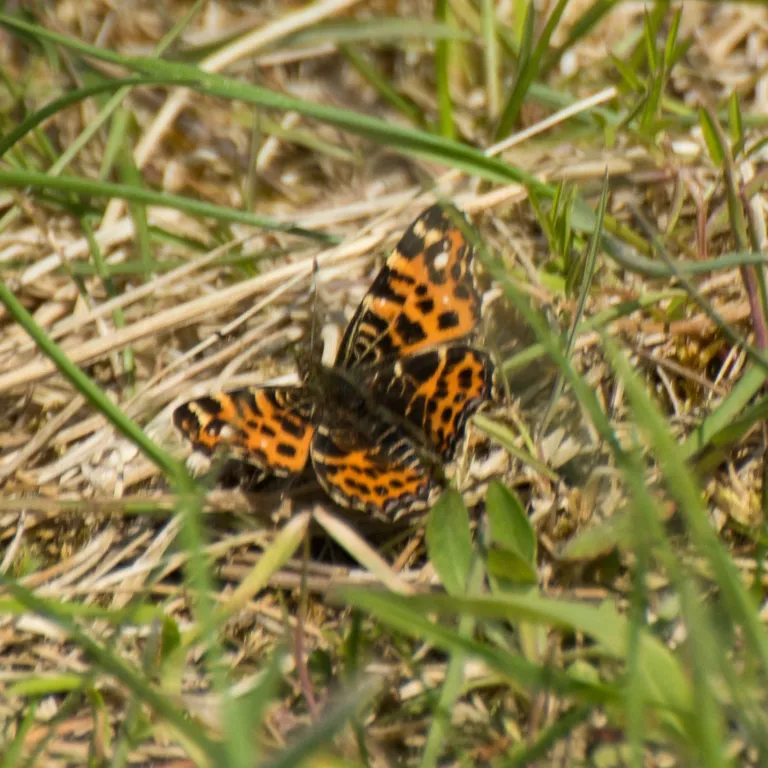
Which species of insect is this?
Araschnia levana
